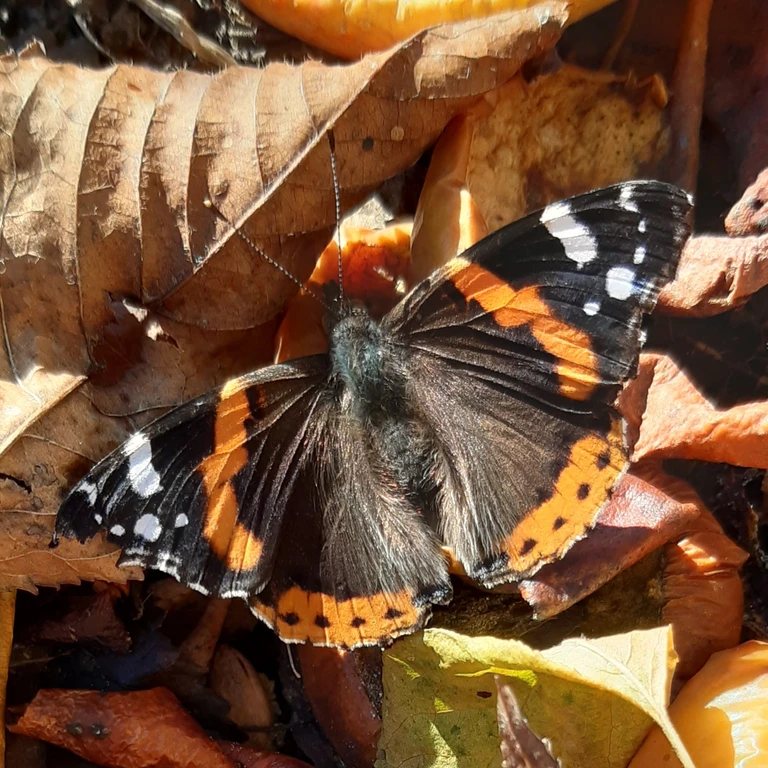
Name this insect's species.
Vanessa atalanta
